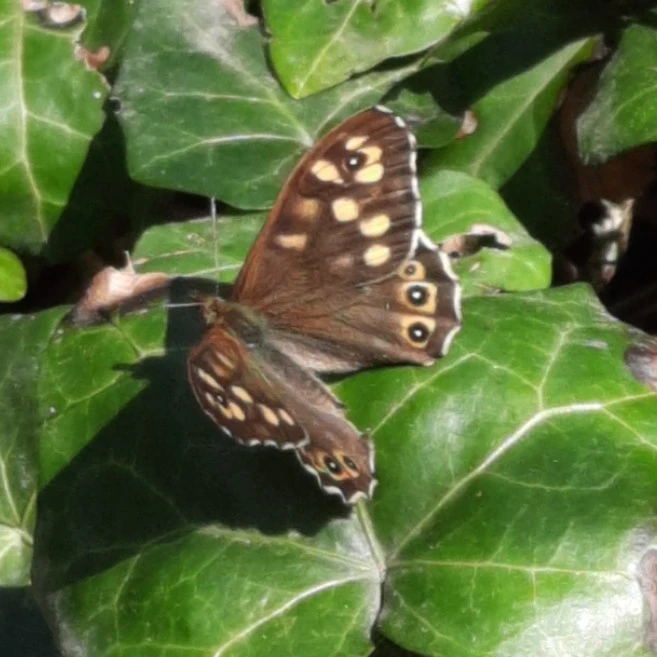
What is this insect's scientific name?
Pararge aegeria
